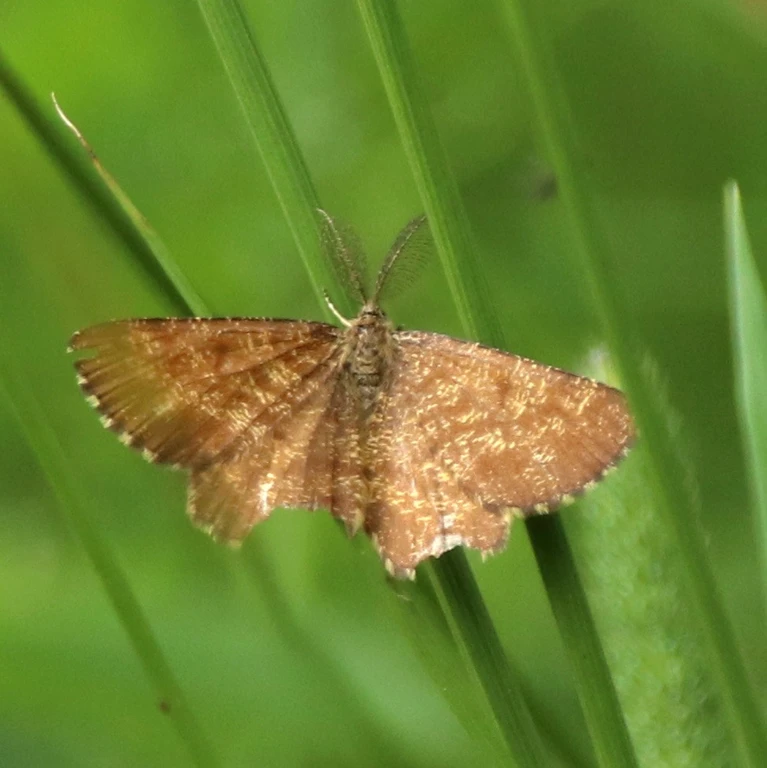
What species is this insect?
Ematurga atomaria
